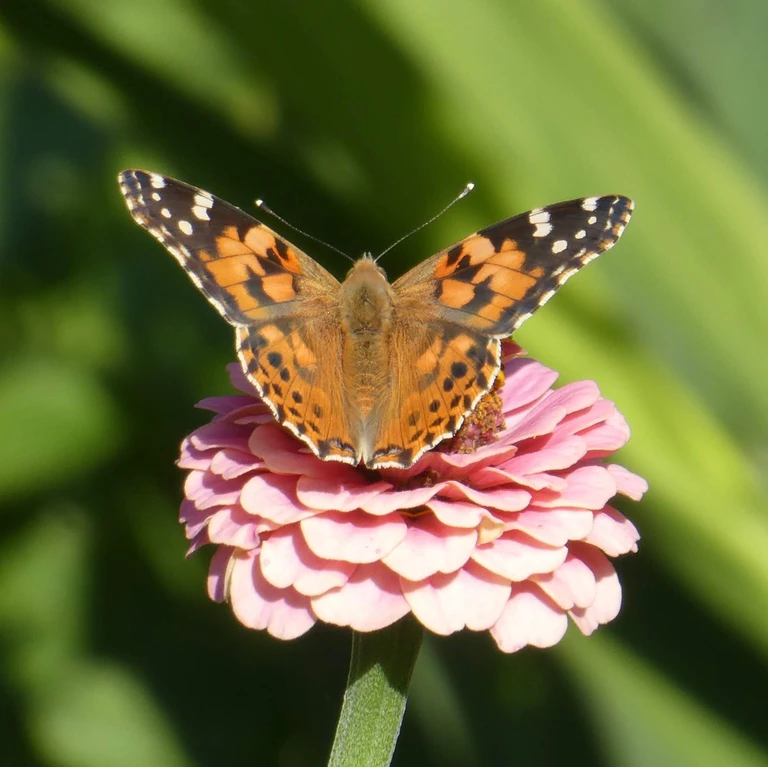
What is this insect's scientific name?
Vanessa cardui
